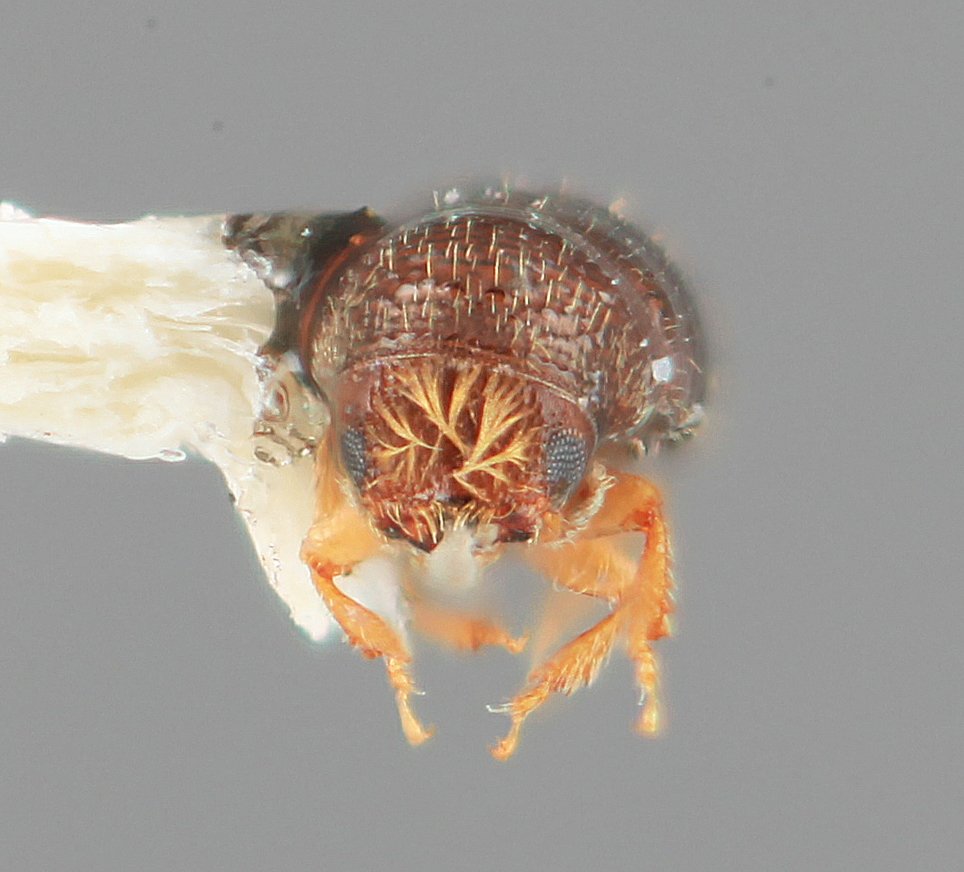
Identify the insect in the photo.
Araptus vesculus
